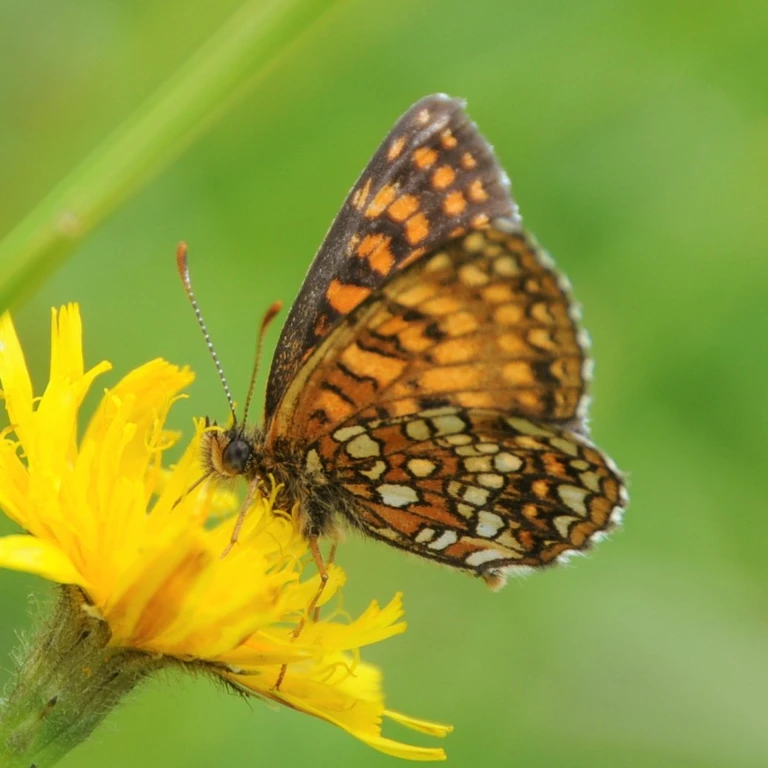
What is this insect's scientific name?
Melitaea diamina
